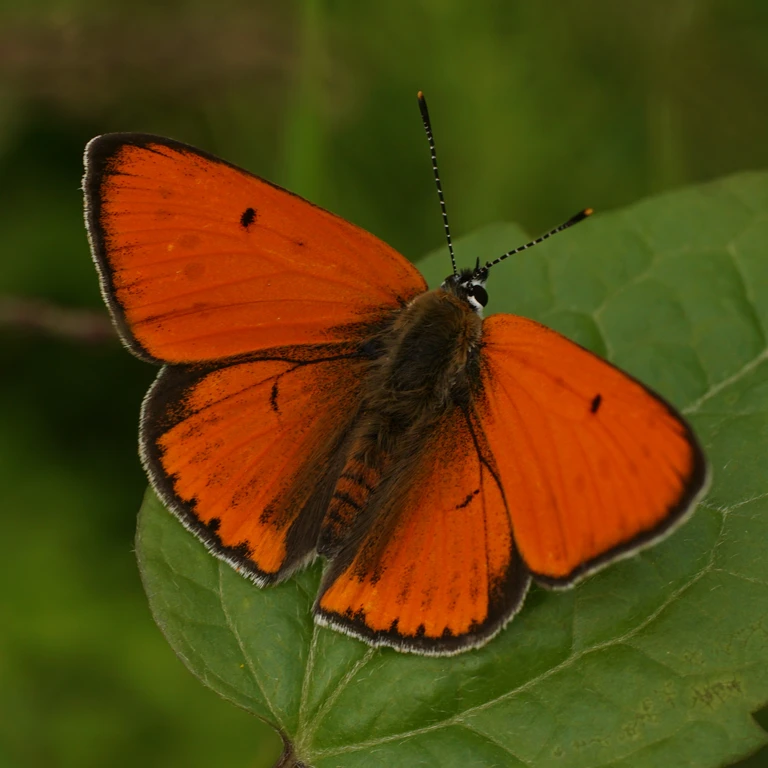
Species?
Lycaena dispar
